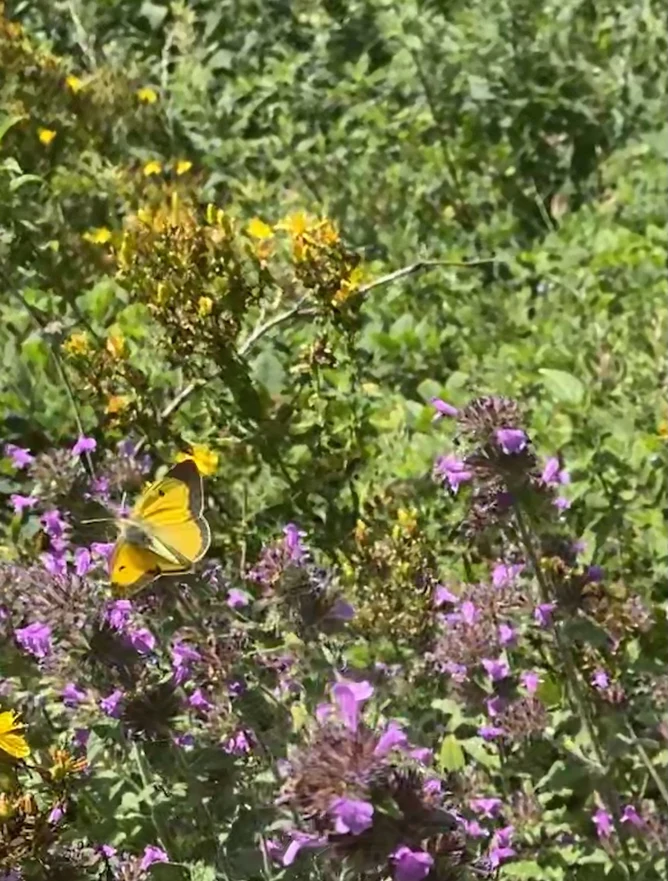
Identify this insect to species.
Colias croceus
